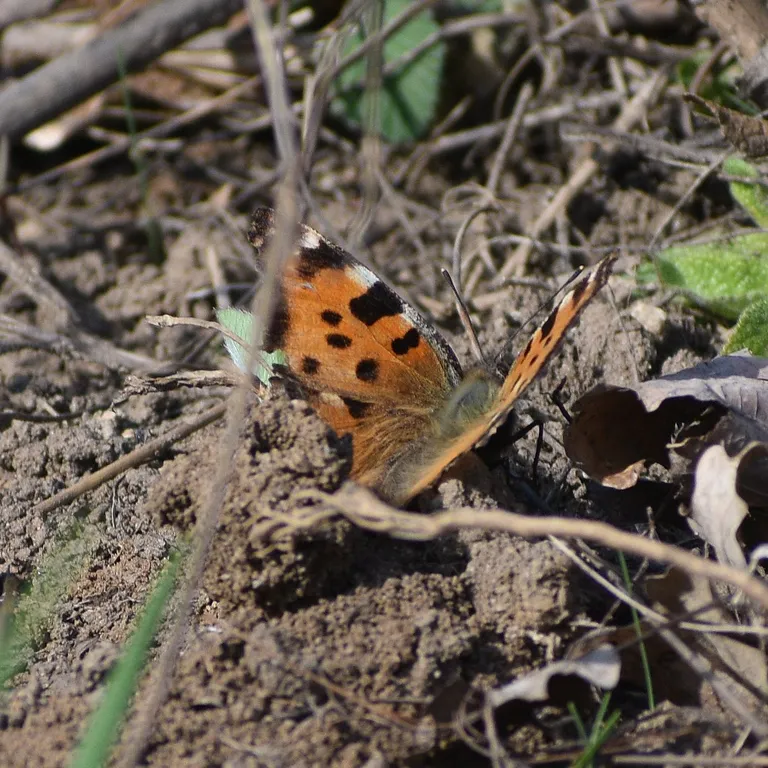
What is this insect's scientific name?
Nymphalis polychloros
